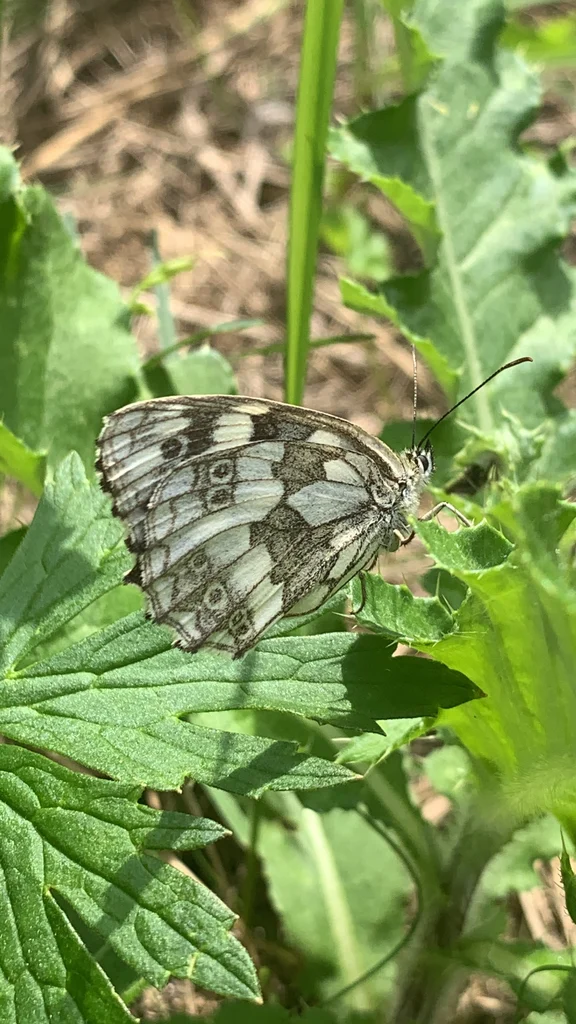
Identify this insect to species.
Melanargia galathea
